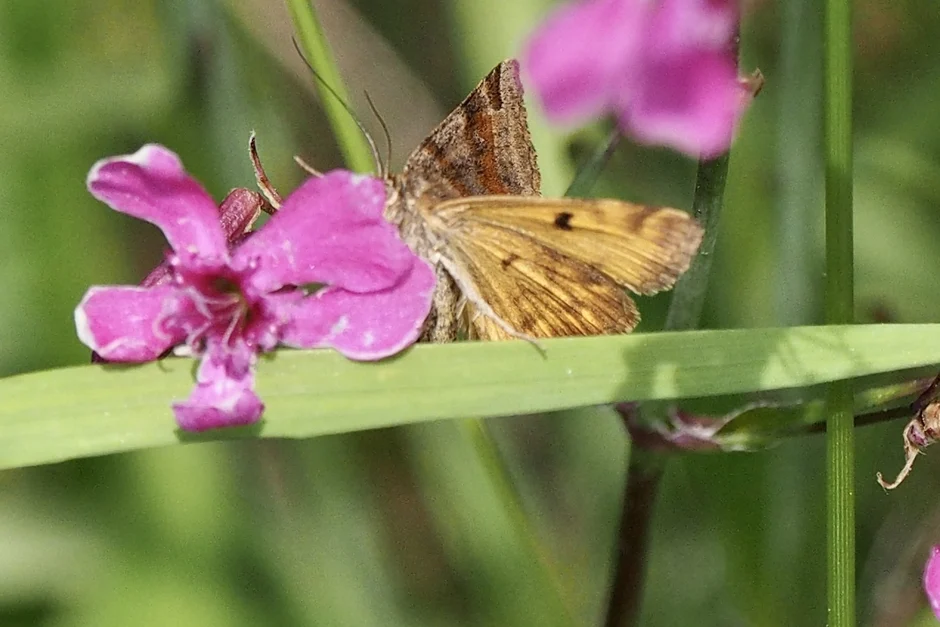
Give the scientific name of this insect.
Euclidia glyphica
